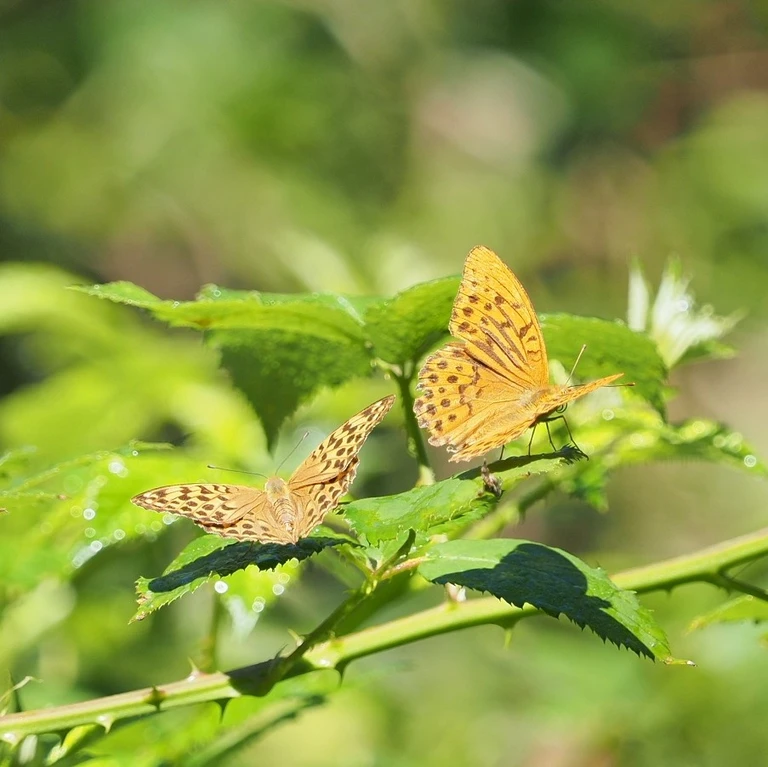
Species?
Argynnis paphia
